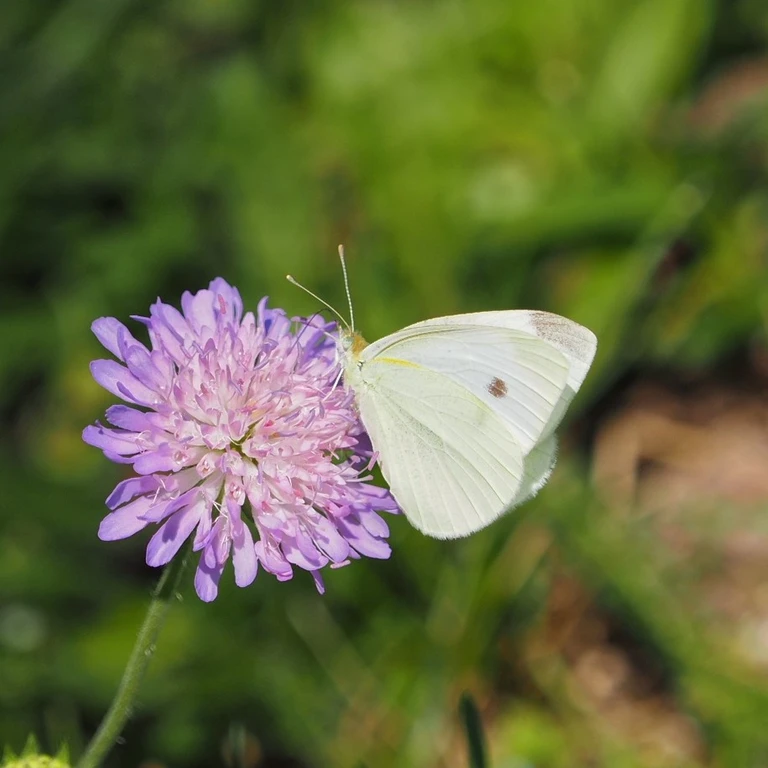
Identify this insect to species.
Pieris rapae
